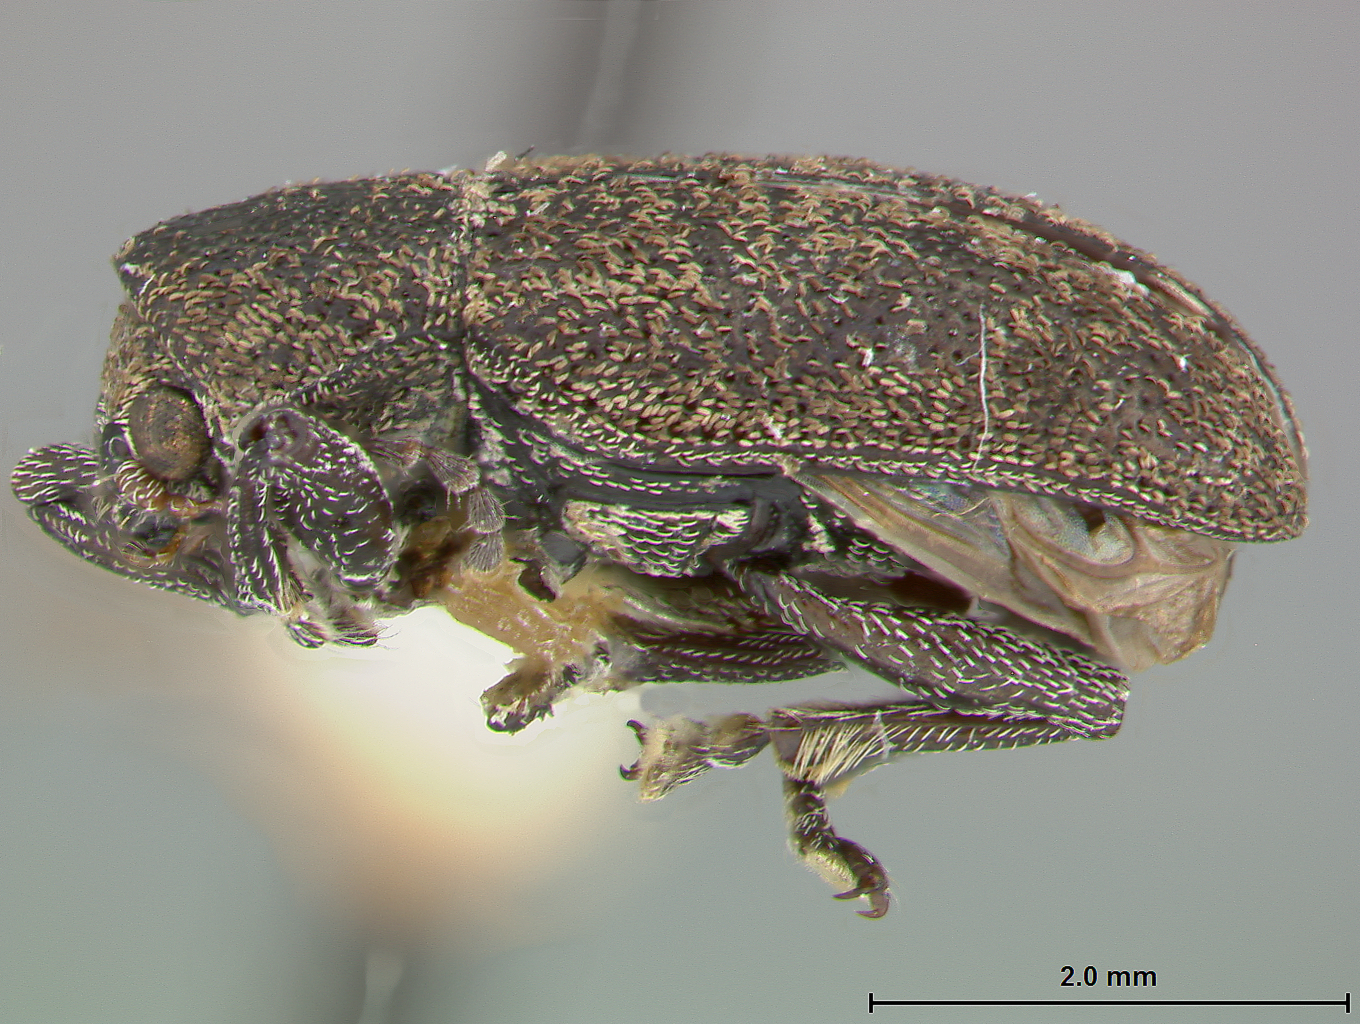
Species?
Myochrous coenus
